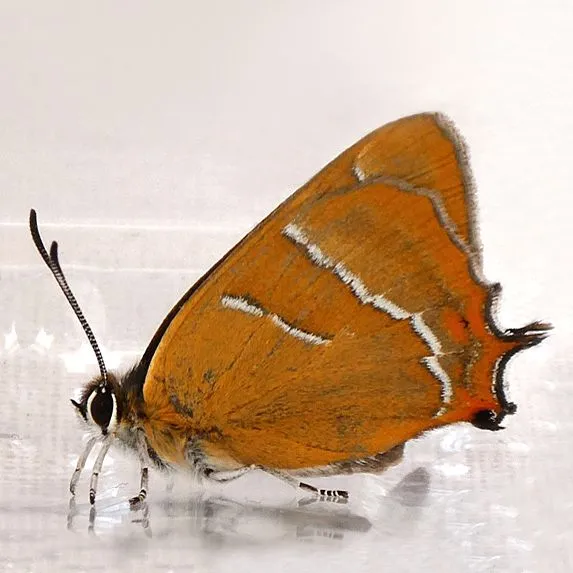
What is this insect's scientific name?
Thecla betulae
